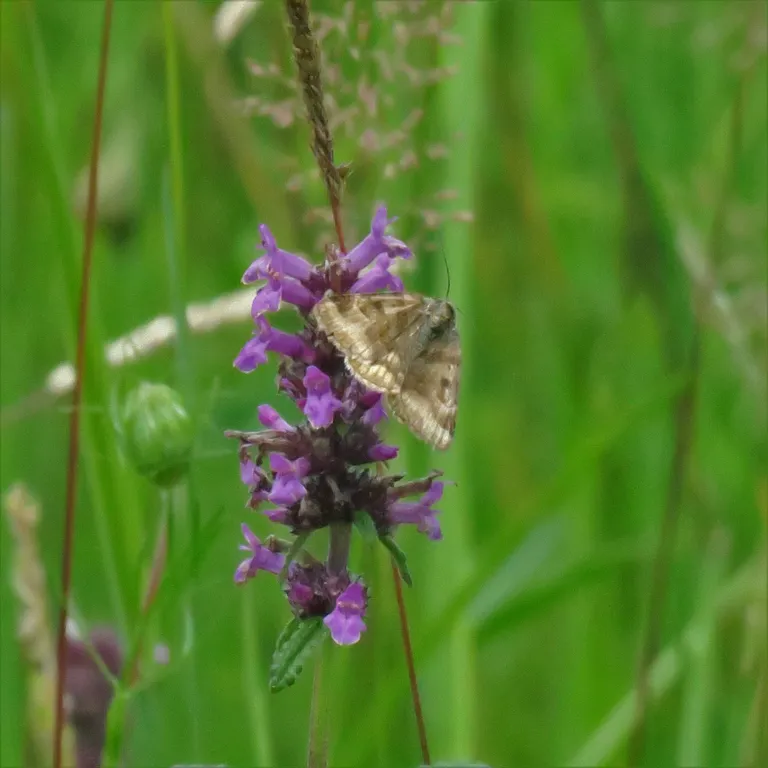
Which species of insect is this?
Euclidia glyphica
